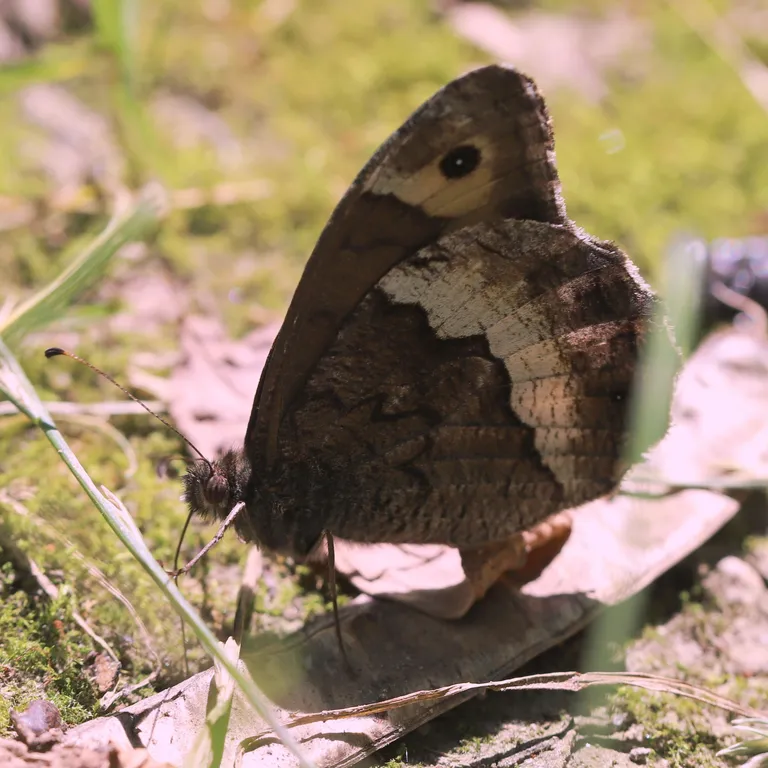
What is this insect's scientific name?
Hipparchia fagi
